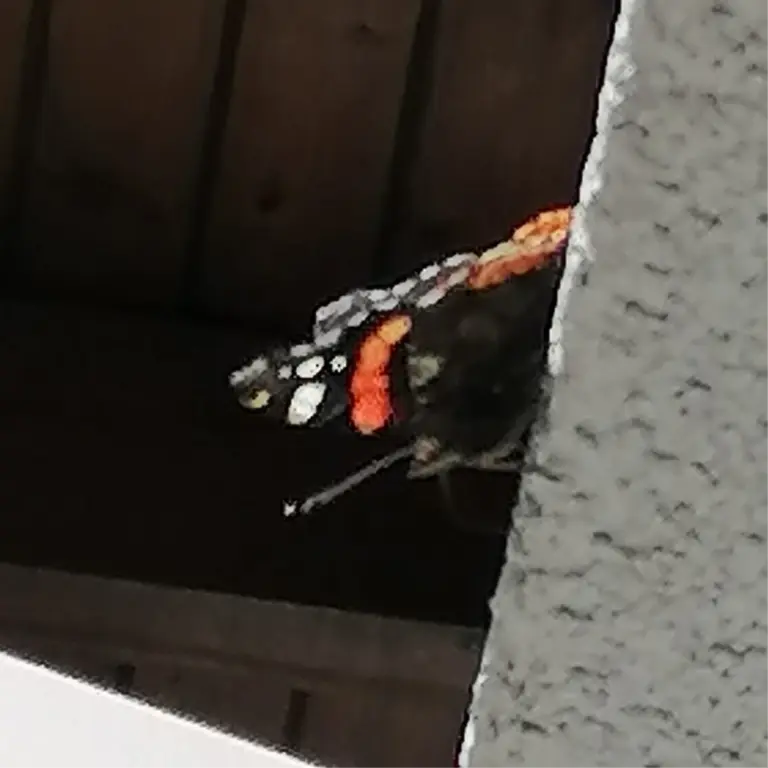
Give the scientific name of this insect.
Vanessa atalanta
